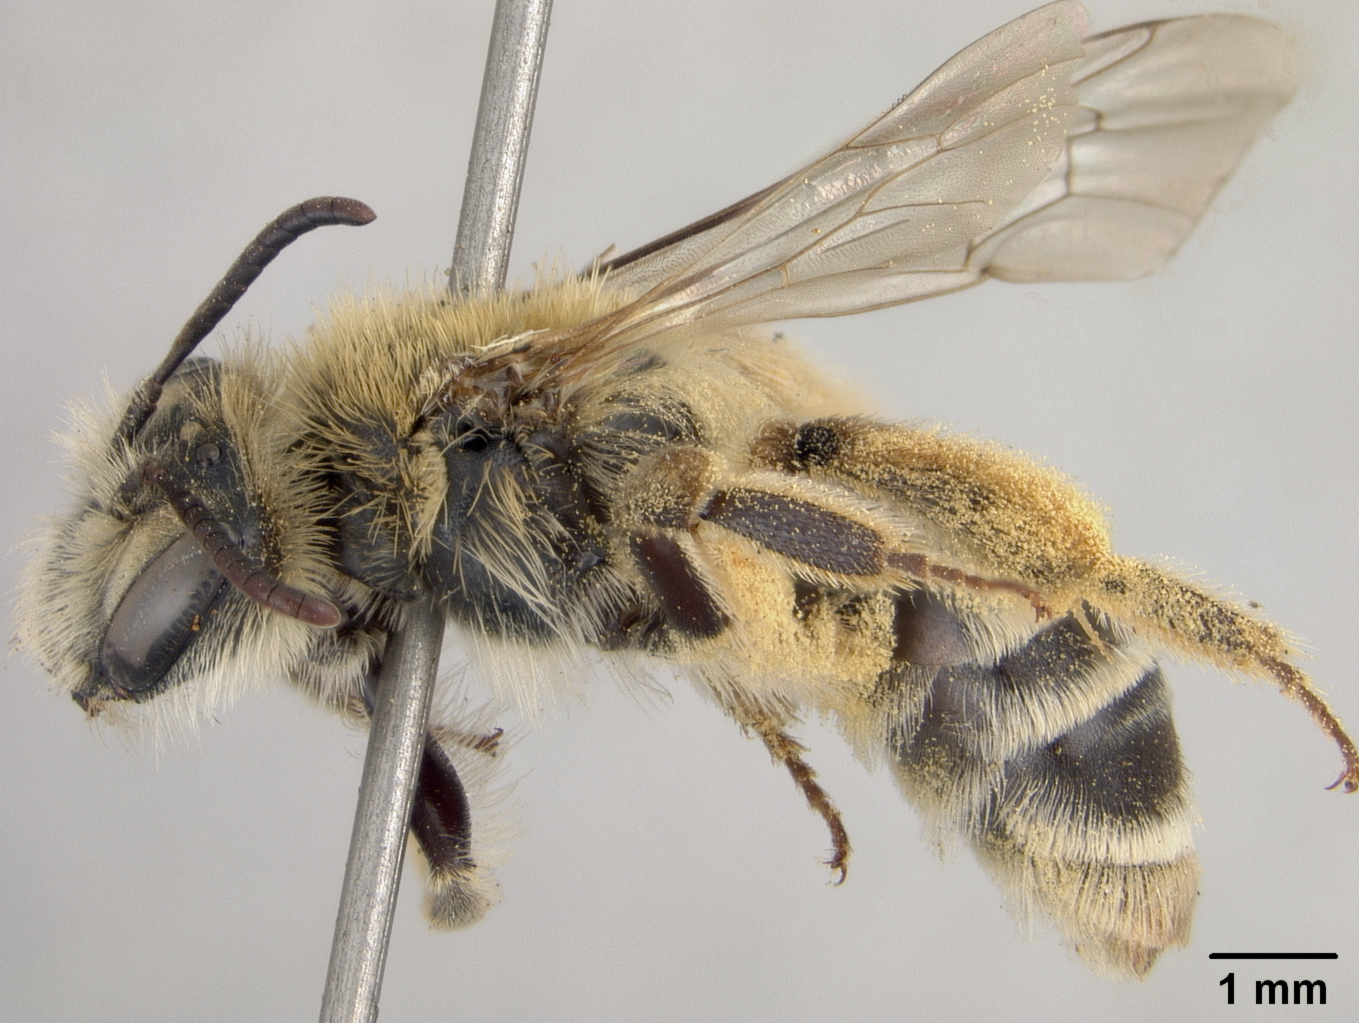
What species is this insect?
Andrena plumifera
